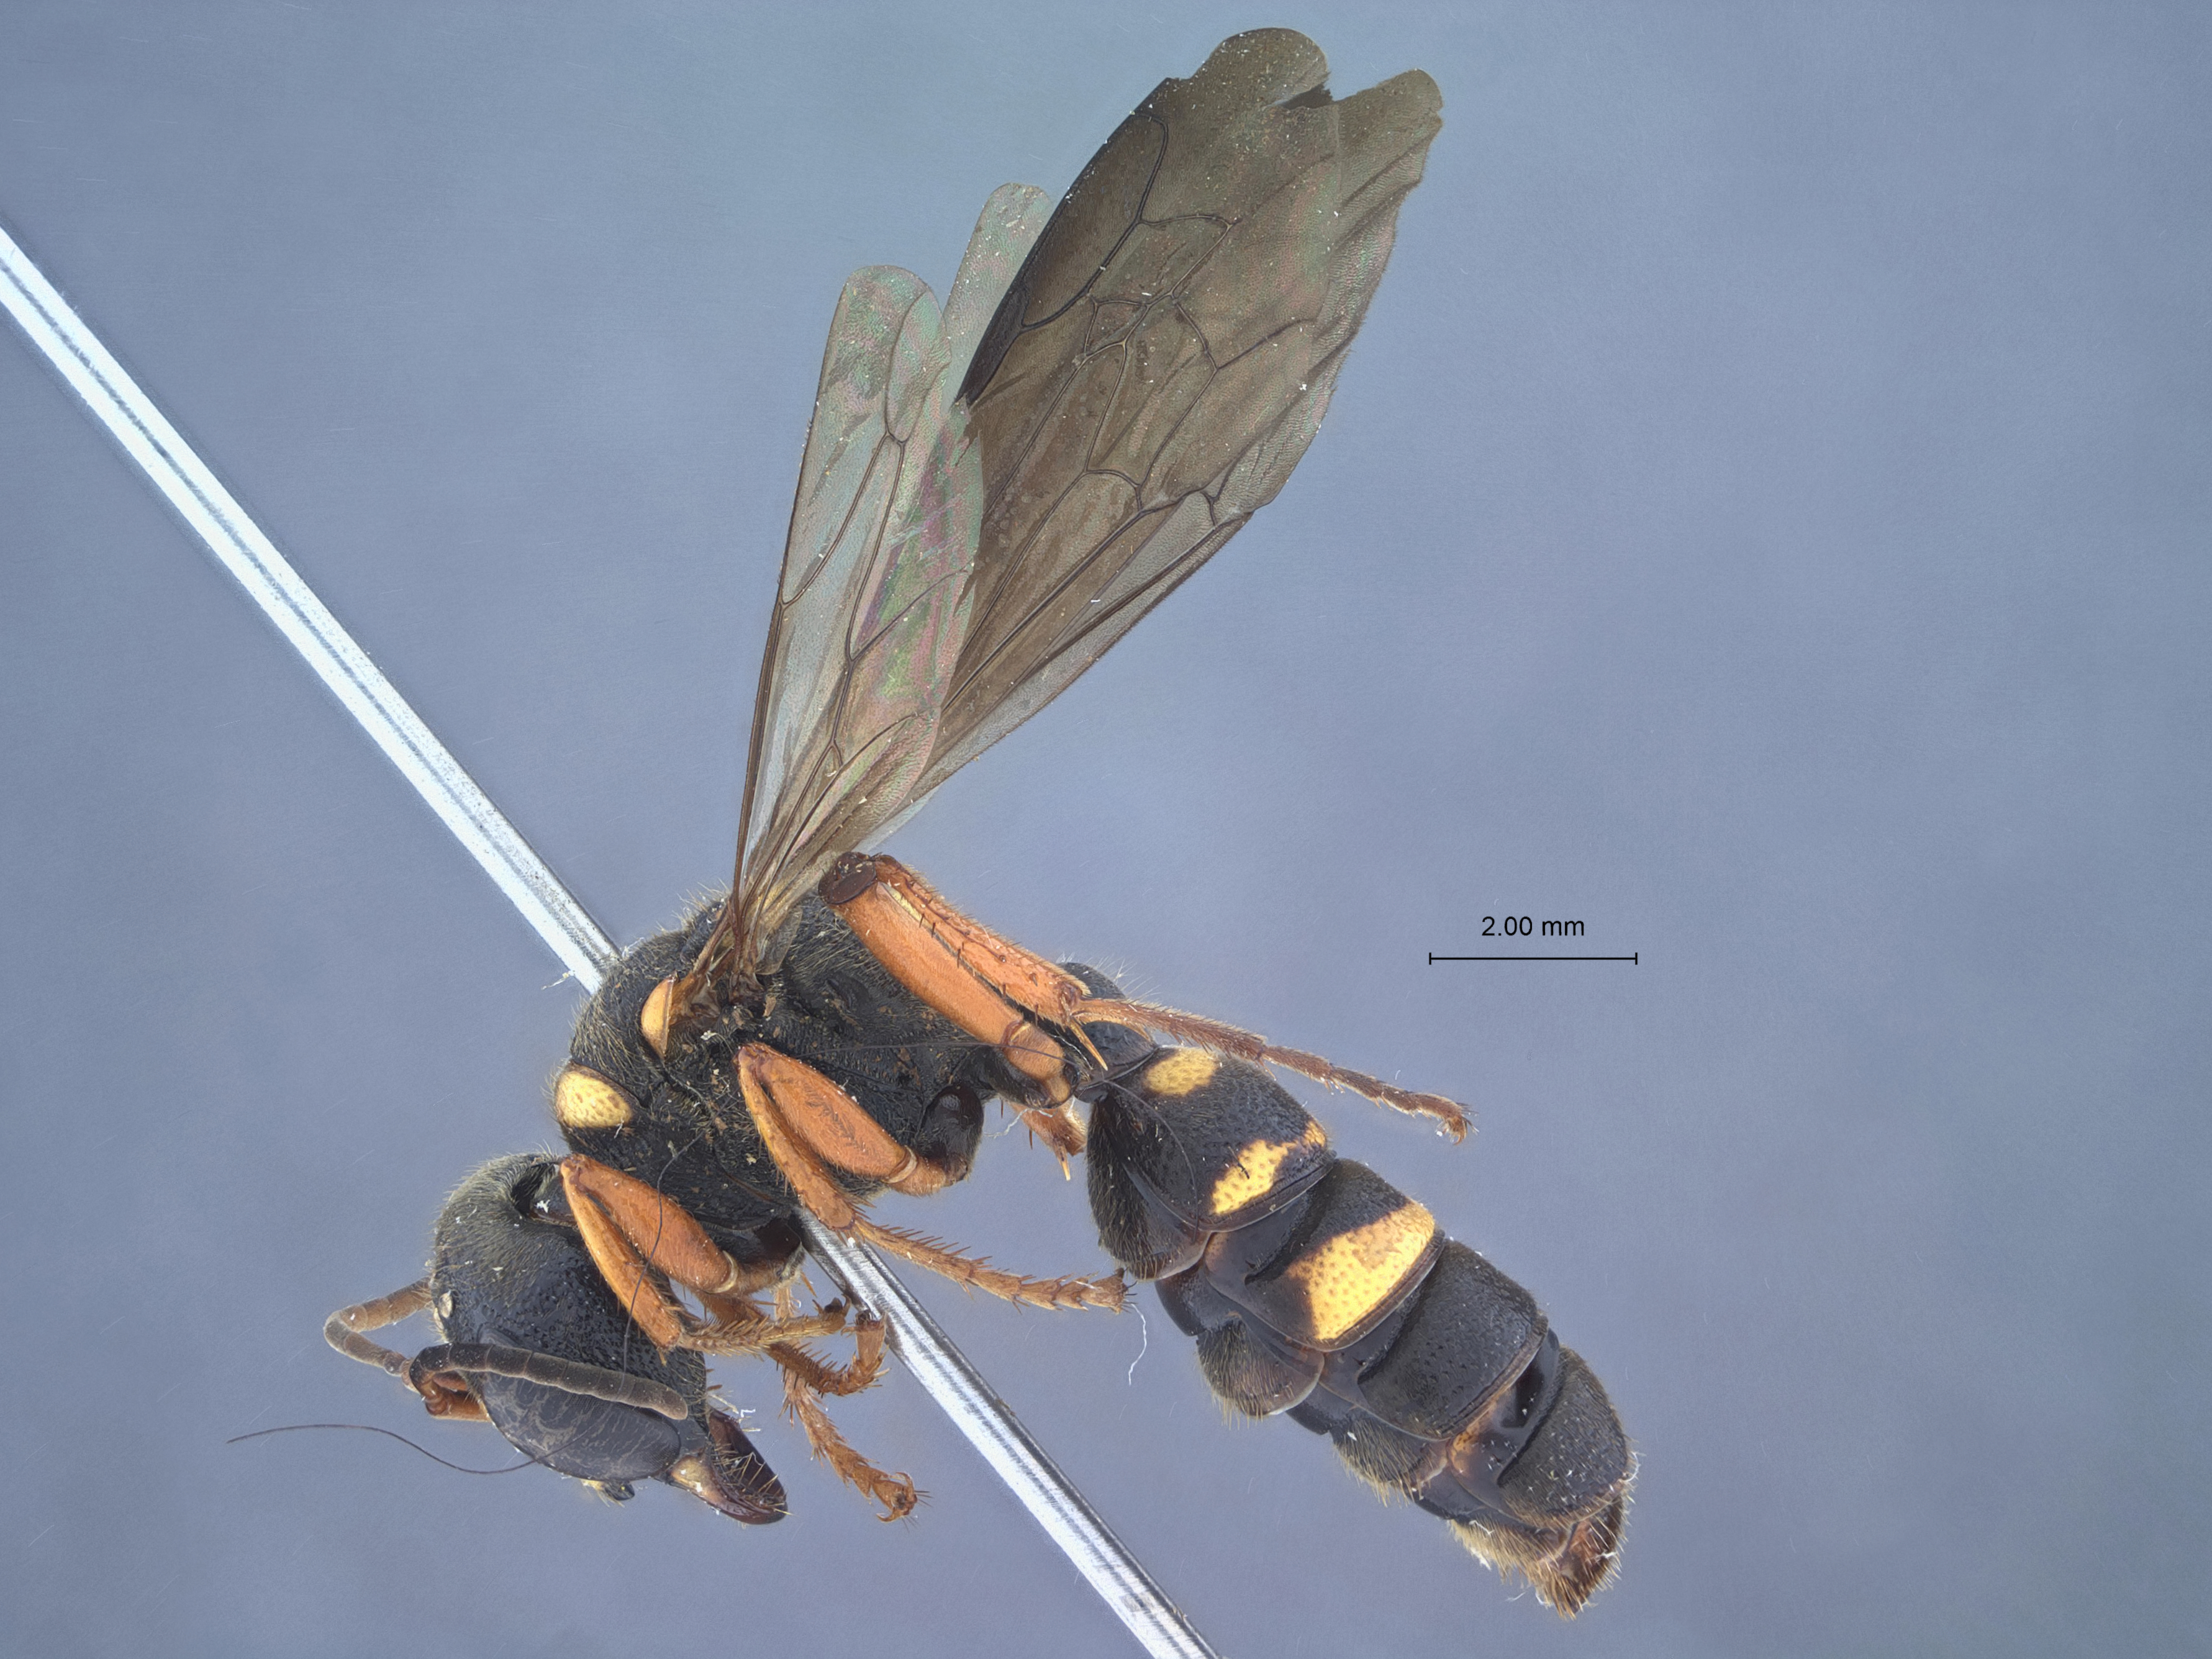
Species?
Cerceris bouganvillensis
